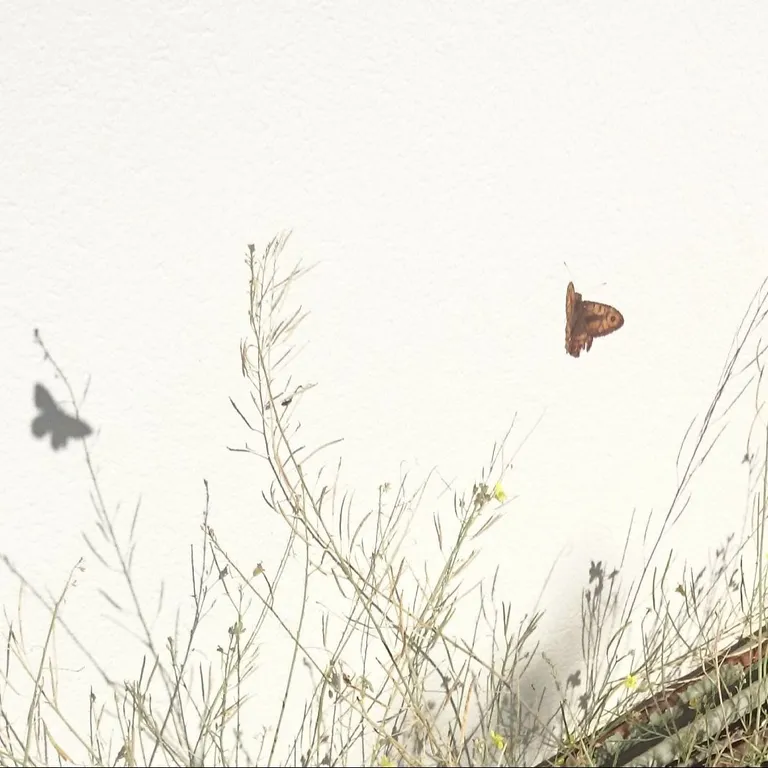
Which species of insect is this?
Lasiommata megera (also Pararge megera)
